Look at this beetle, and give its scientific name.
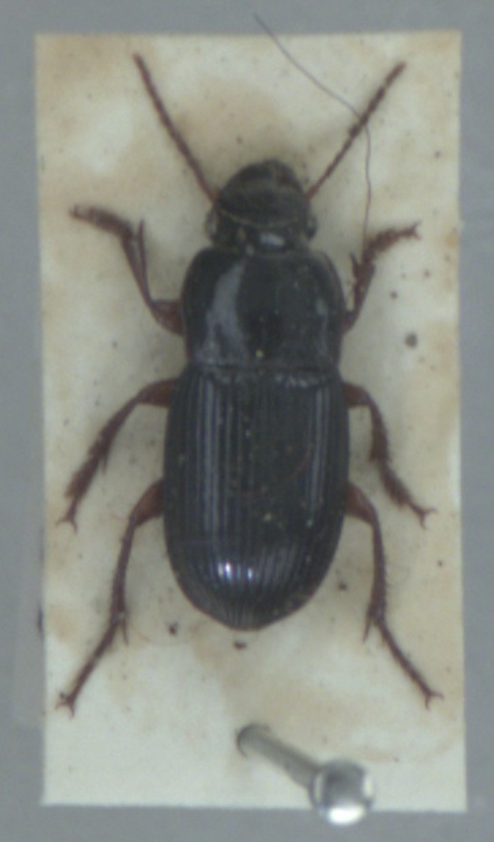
Harpalus rubripes
